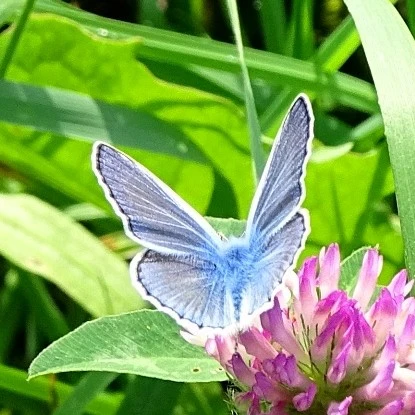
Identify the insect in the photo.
Polyommatus icarus
